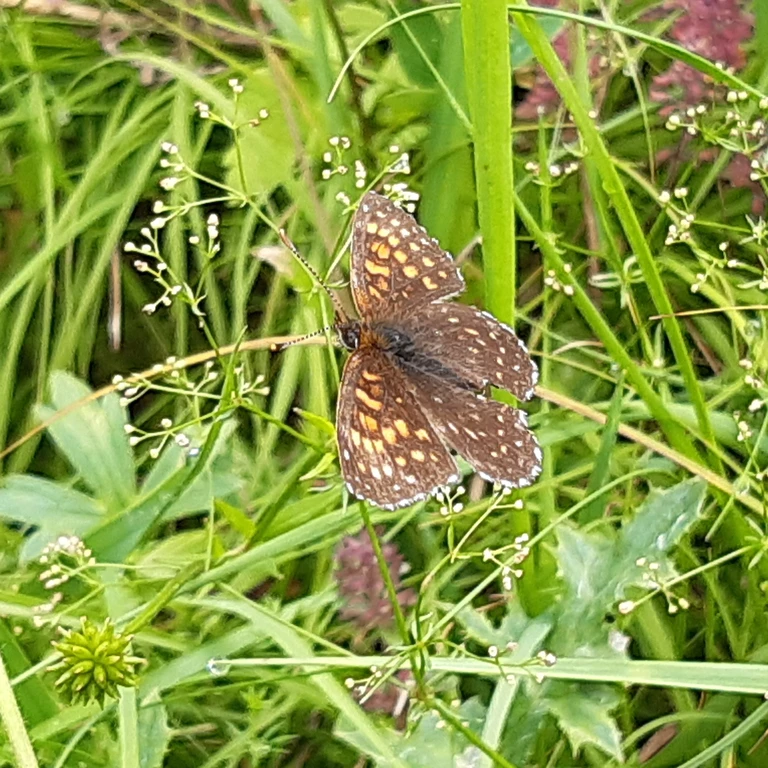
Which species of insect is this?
Melitaea diamina
